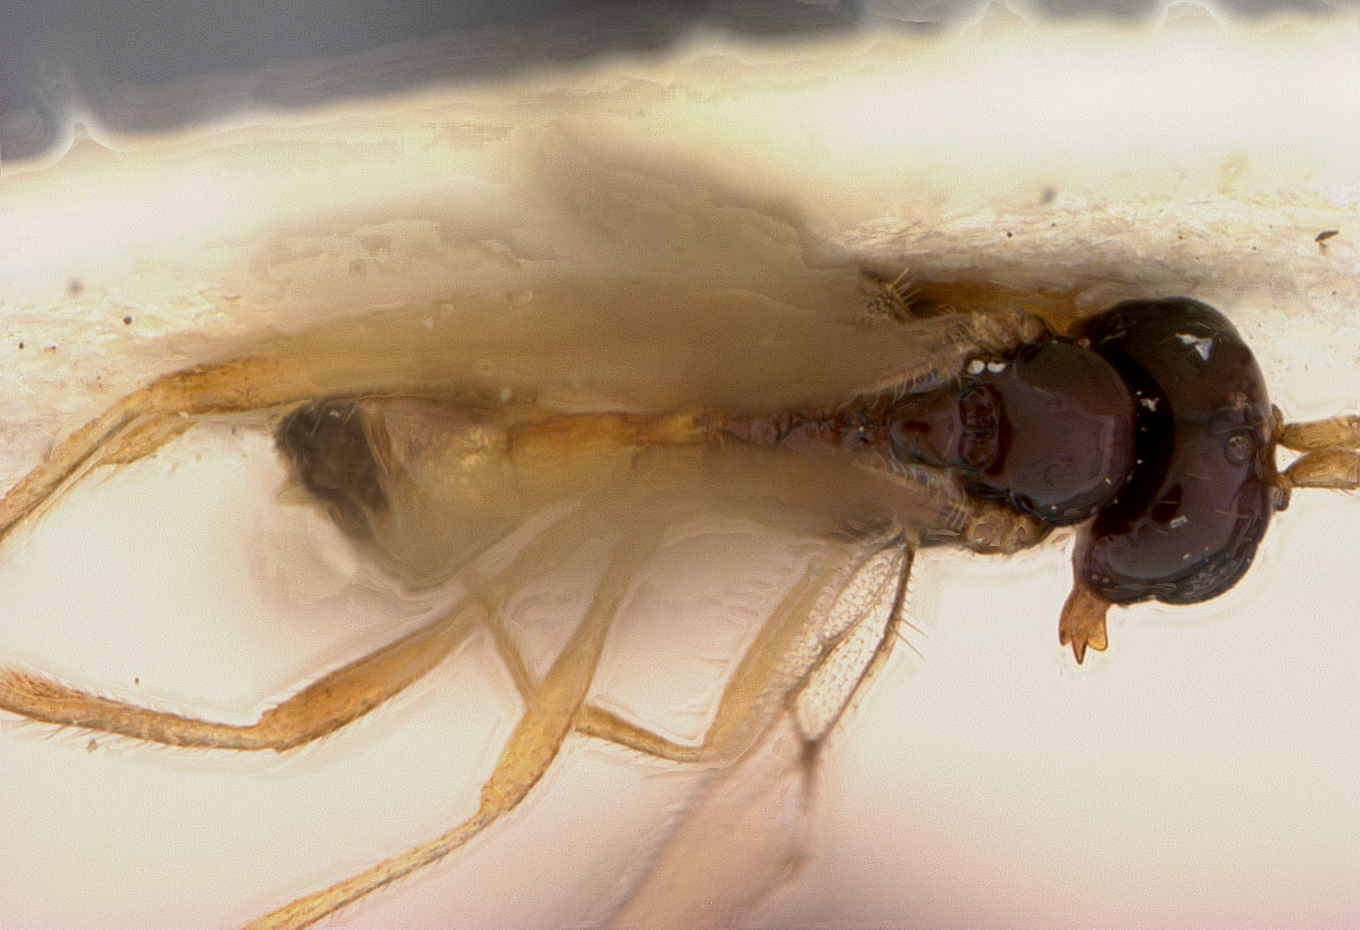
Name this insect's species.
Aspilota girlanda
